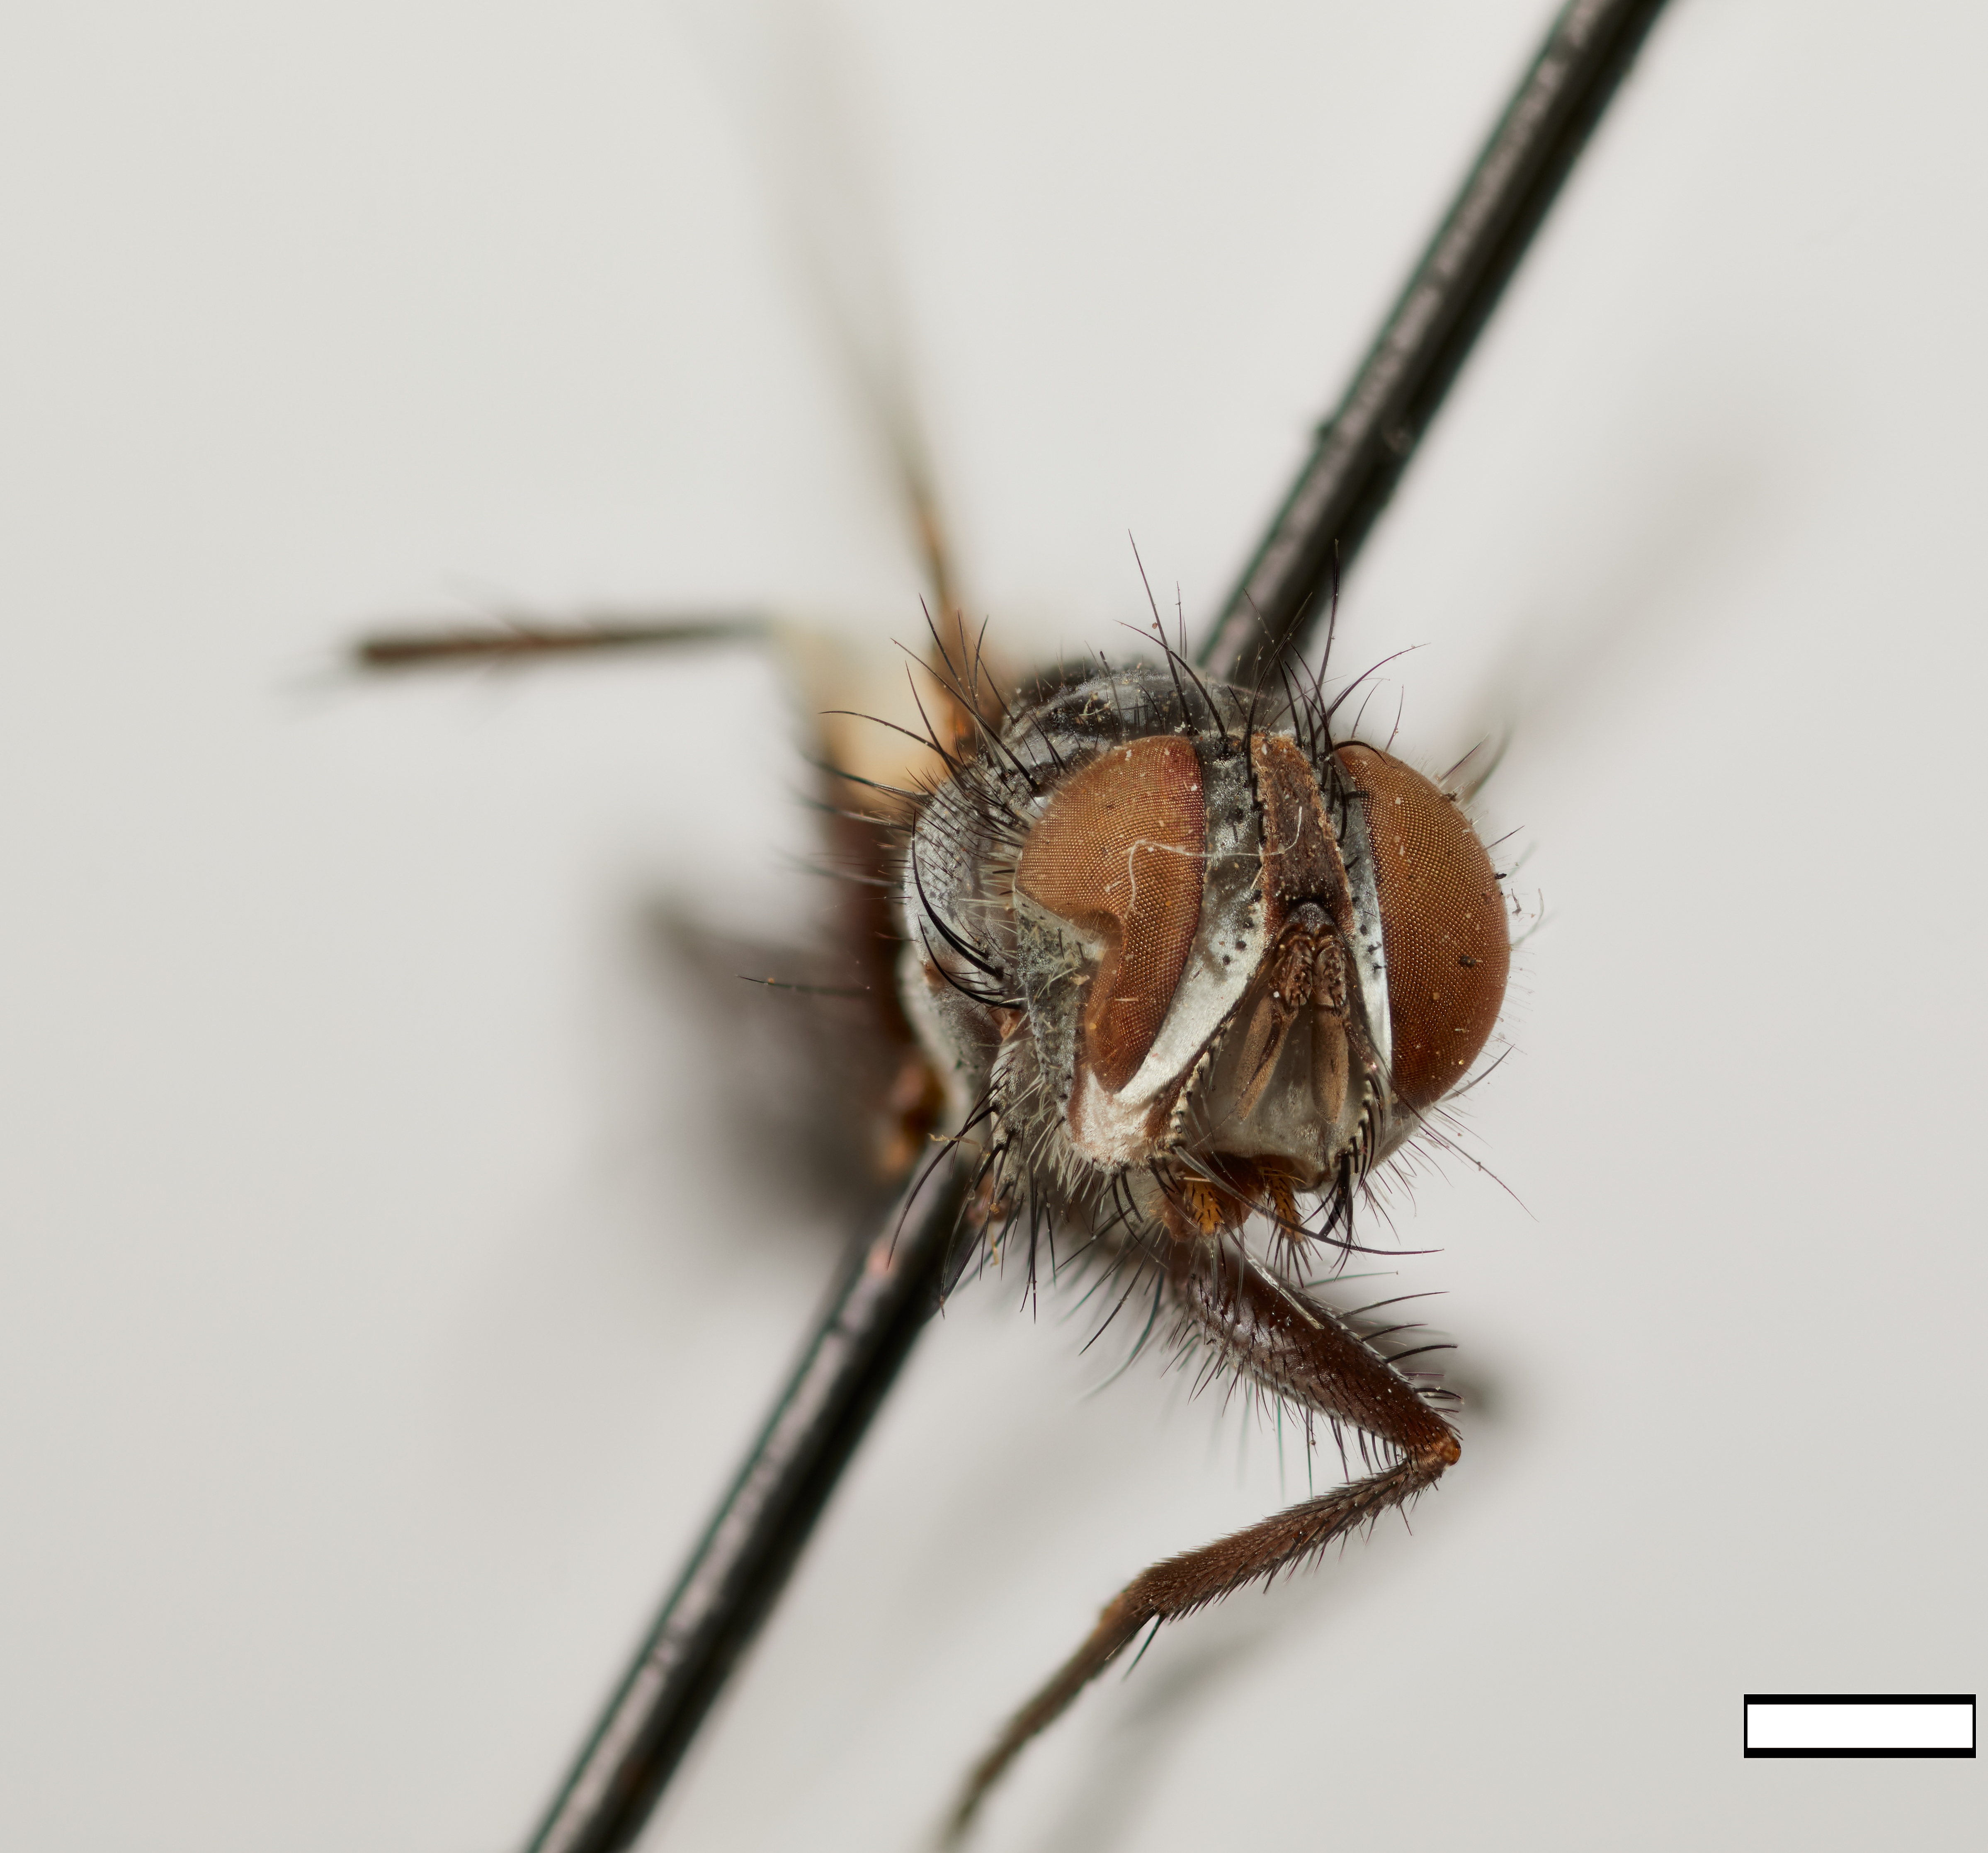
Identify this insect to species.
Pantagathus enatus
